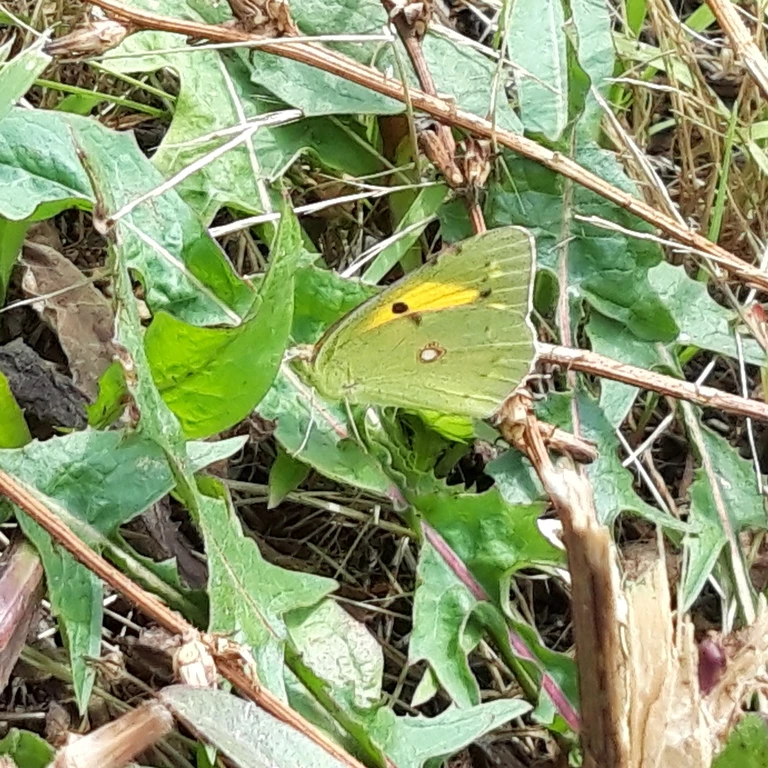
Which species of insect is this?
Colias croceus
